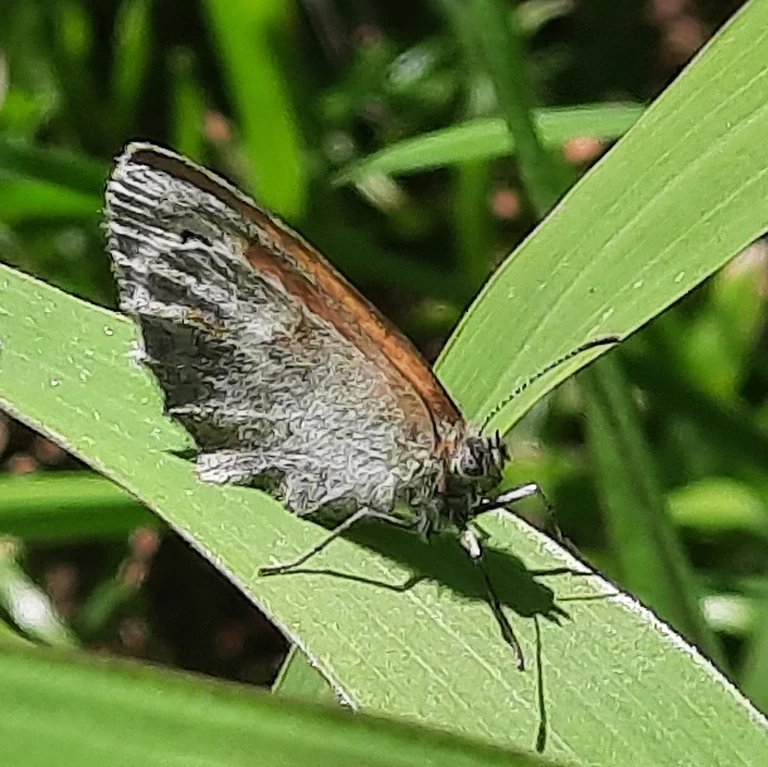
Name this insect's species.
Coenonympha pamphilus
